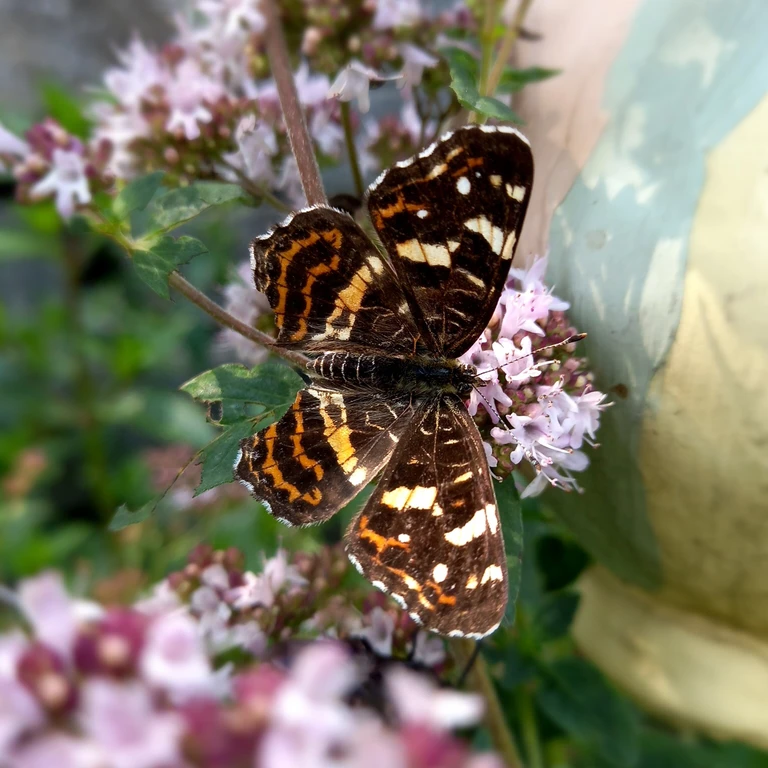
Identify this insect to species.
Araschnia levana
